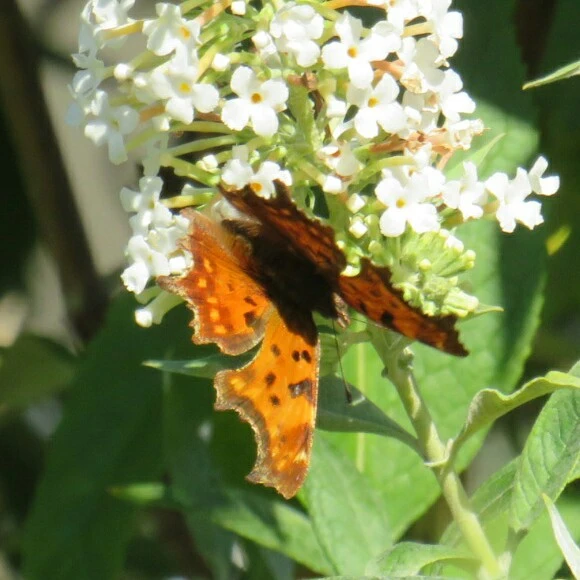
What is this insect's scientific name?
Polygonia c-album
